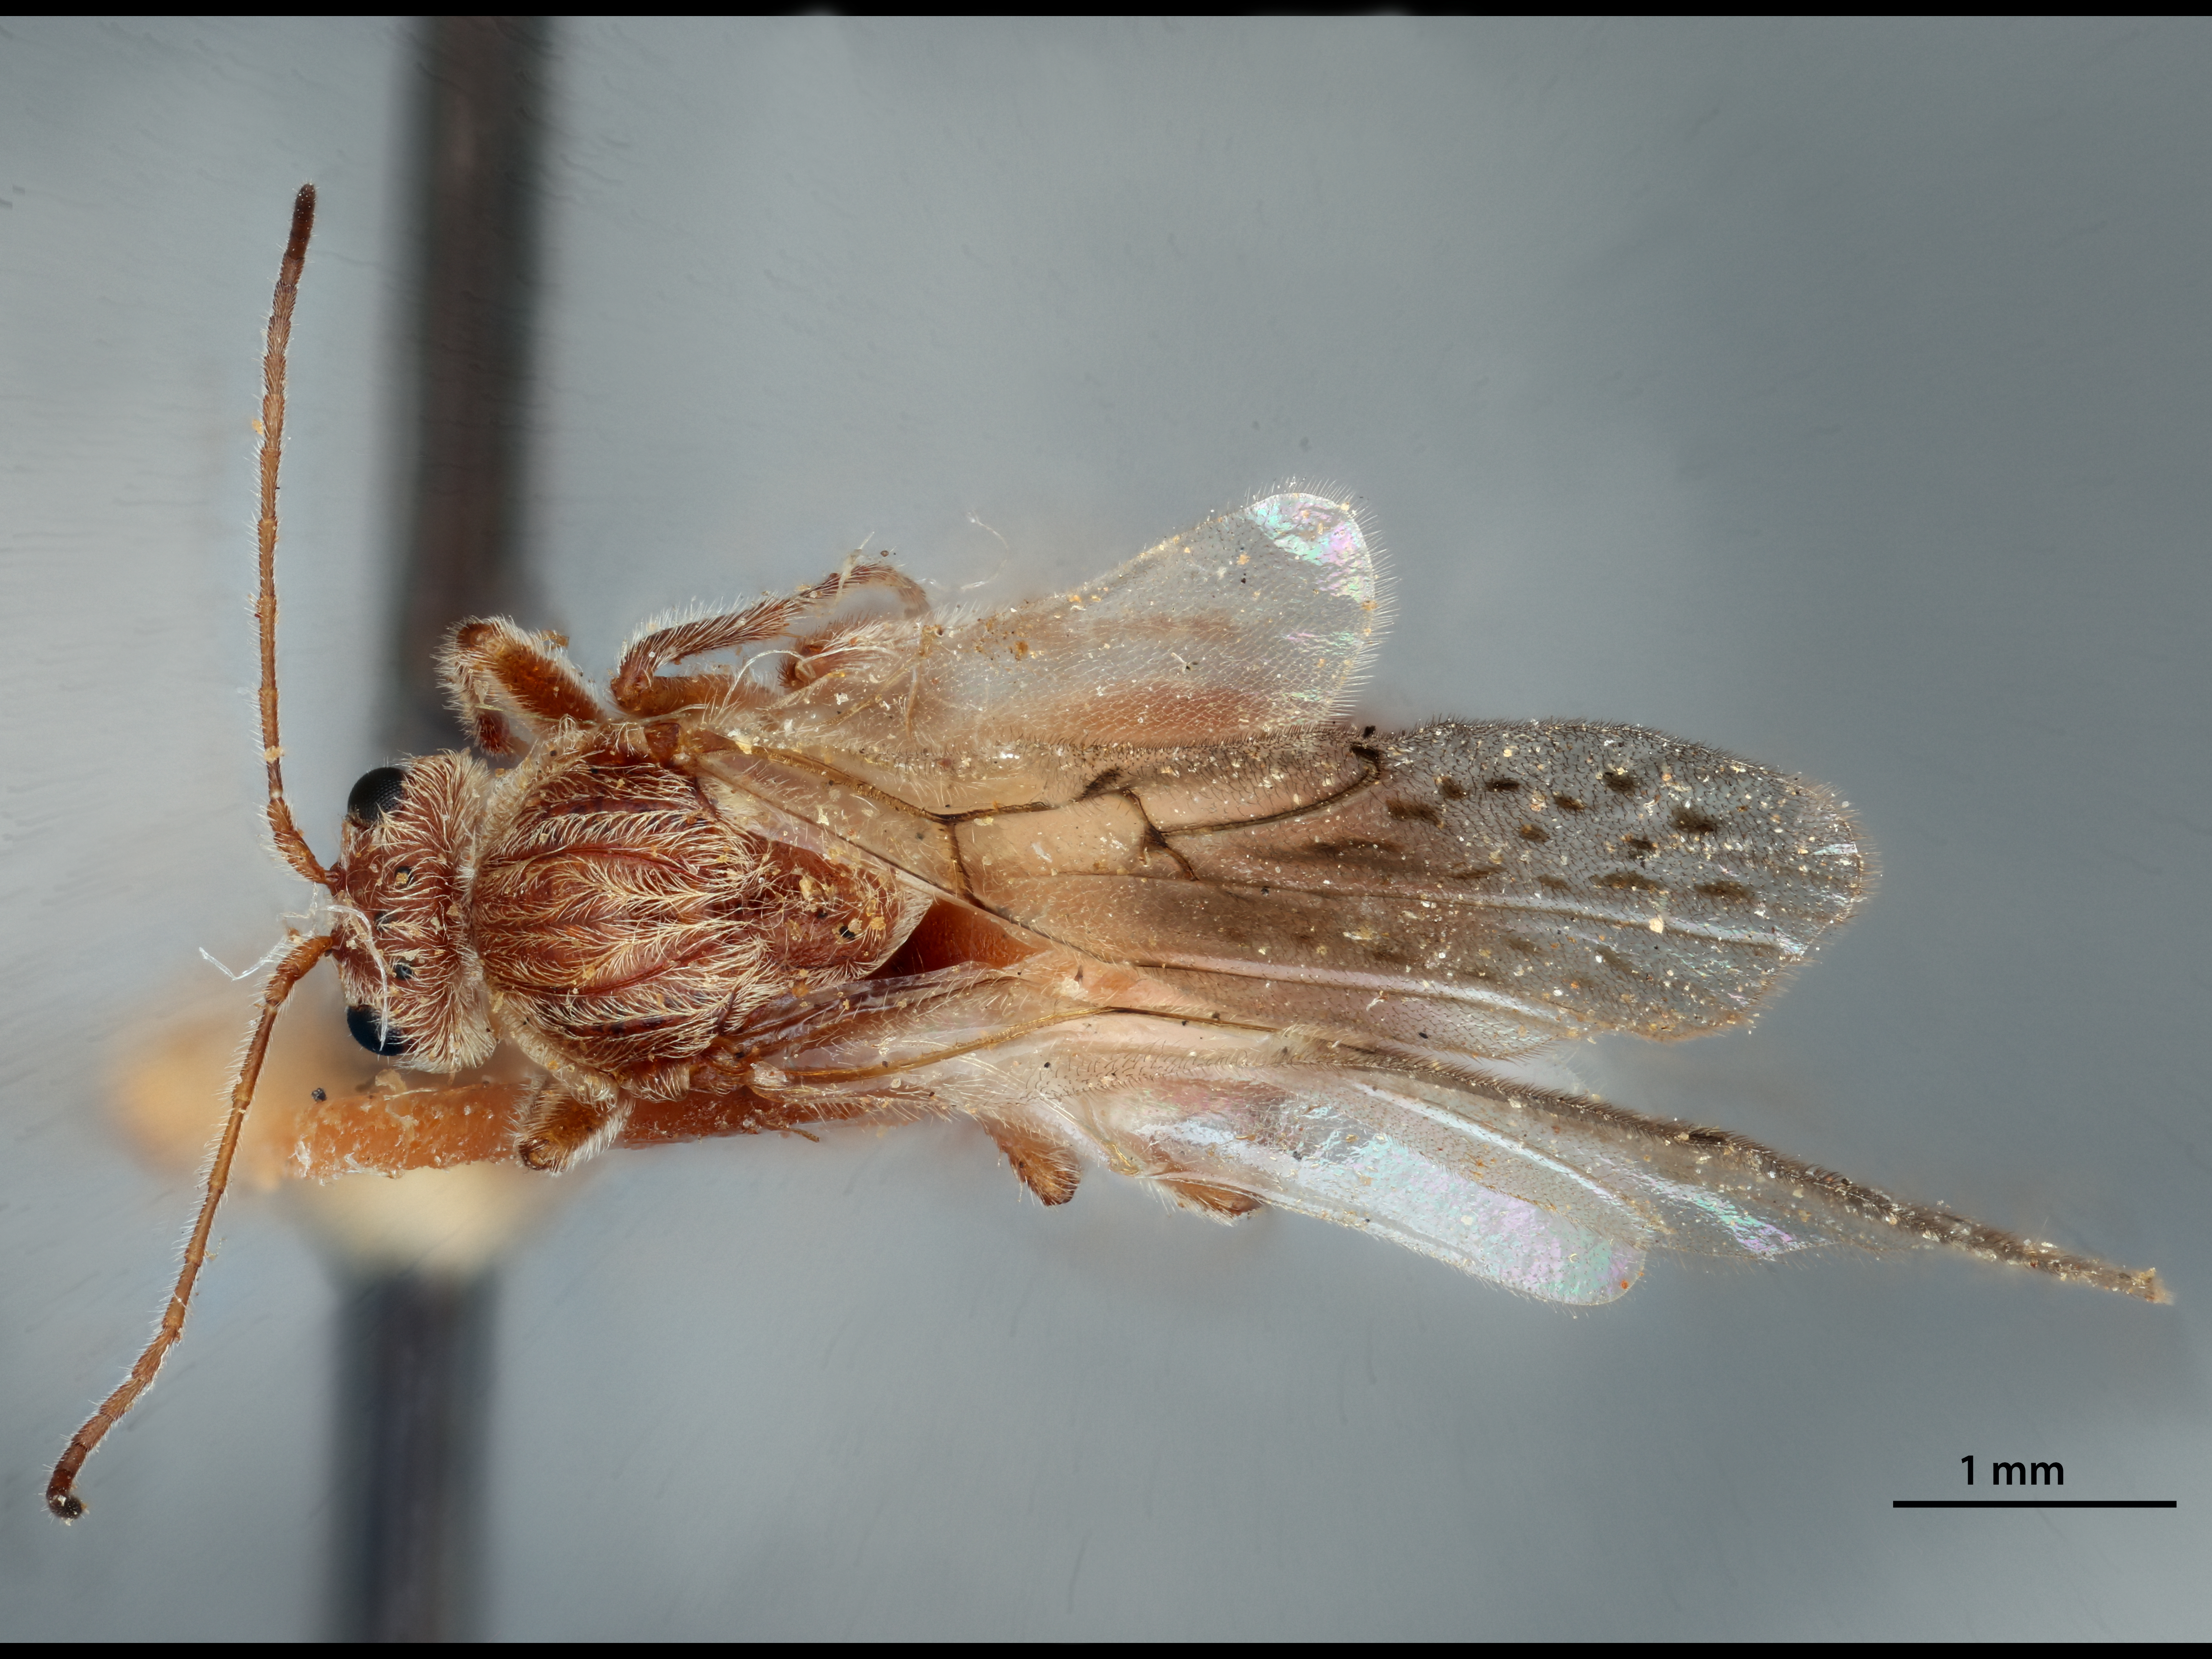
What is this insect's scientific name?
Cynips maculosa
